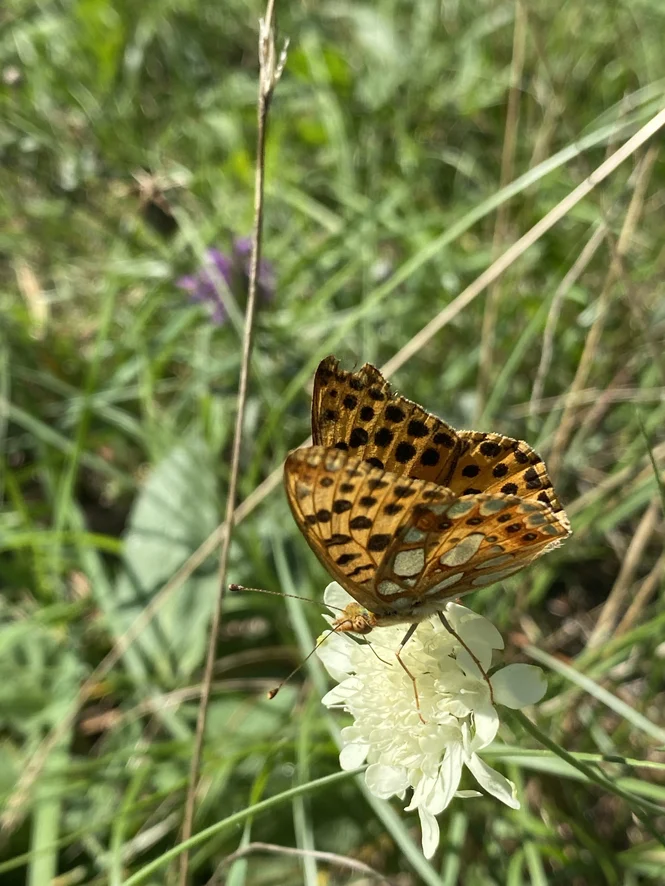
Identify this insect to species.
Issoria lathonia
